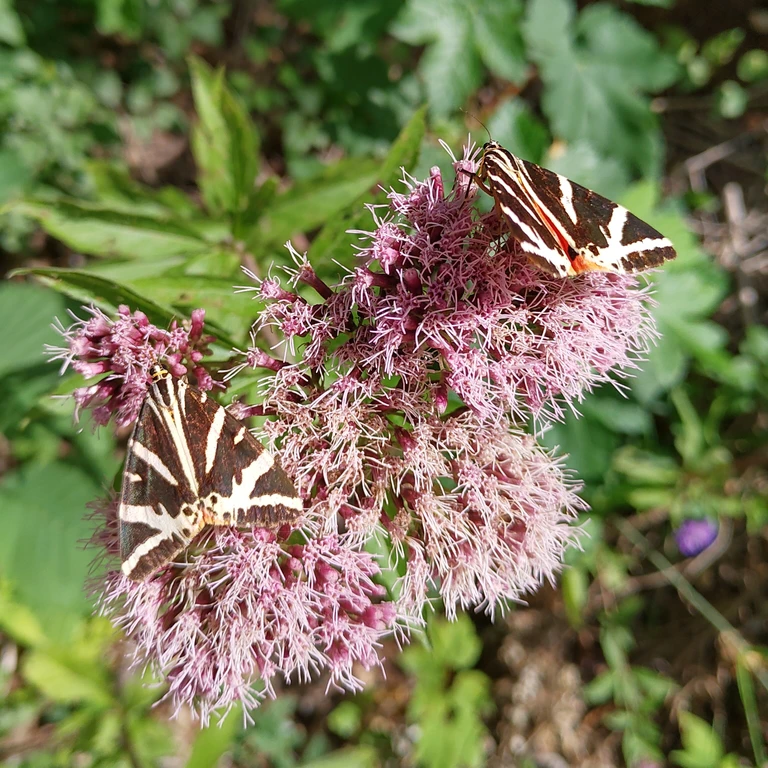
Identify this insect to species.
Euplagia quadripunctaria
